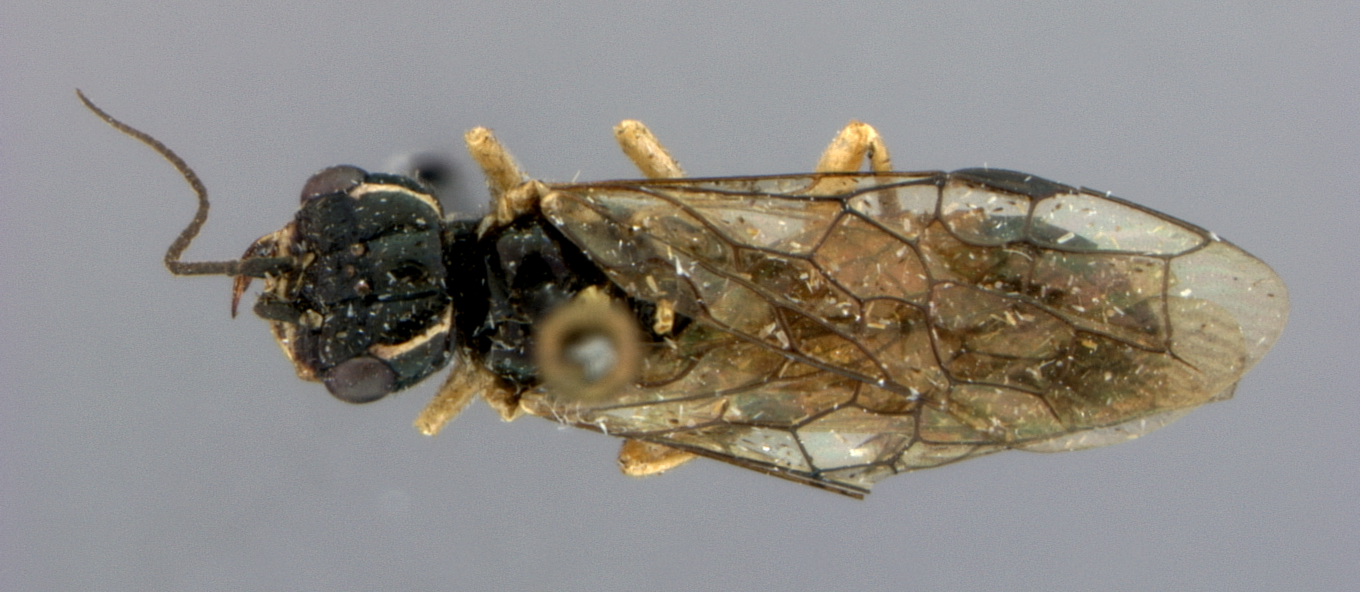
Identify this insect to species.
Pamphilius uniunguis
